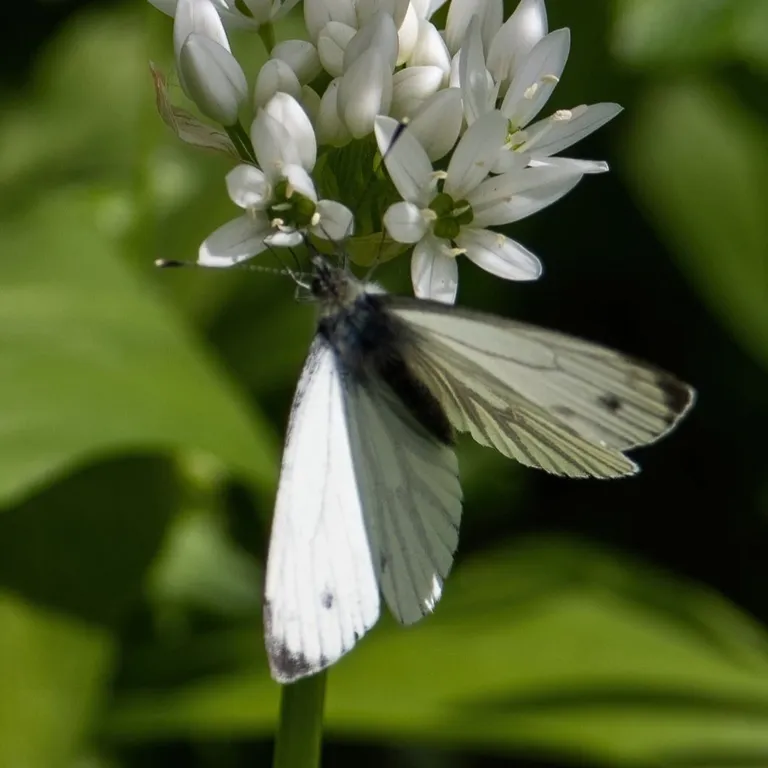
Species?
Pieris napi
